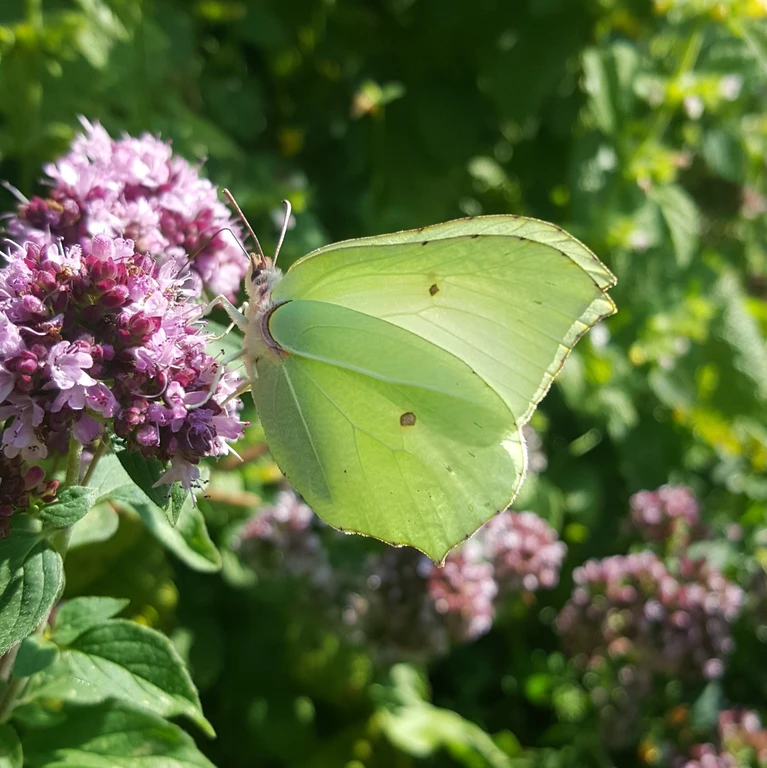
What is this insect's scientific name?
Gonepteryx rhamni
